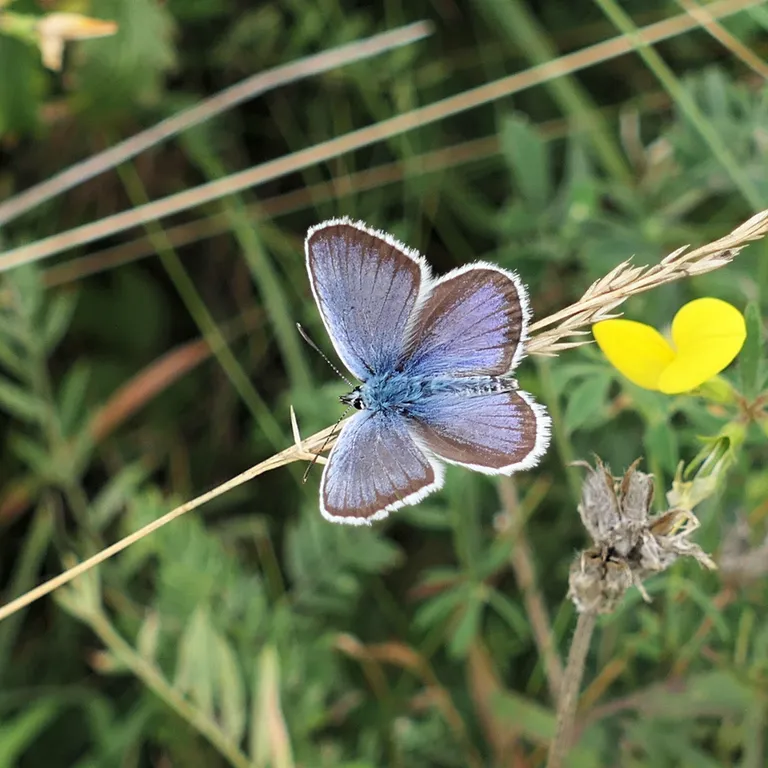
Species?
Plebejus argus
